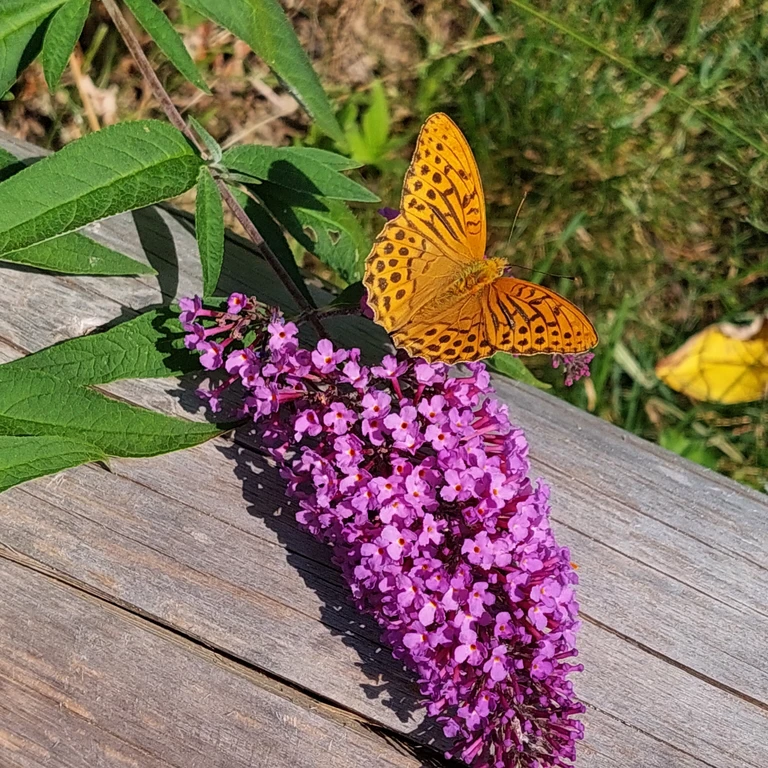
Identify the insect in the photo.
Argynnis paphia
